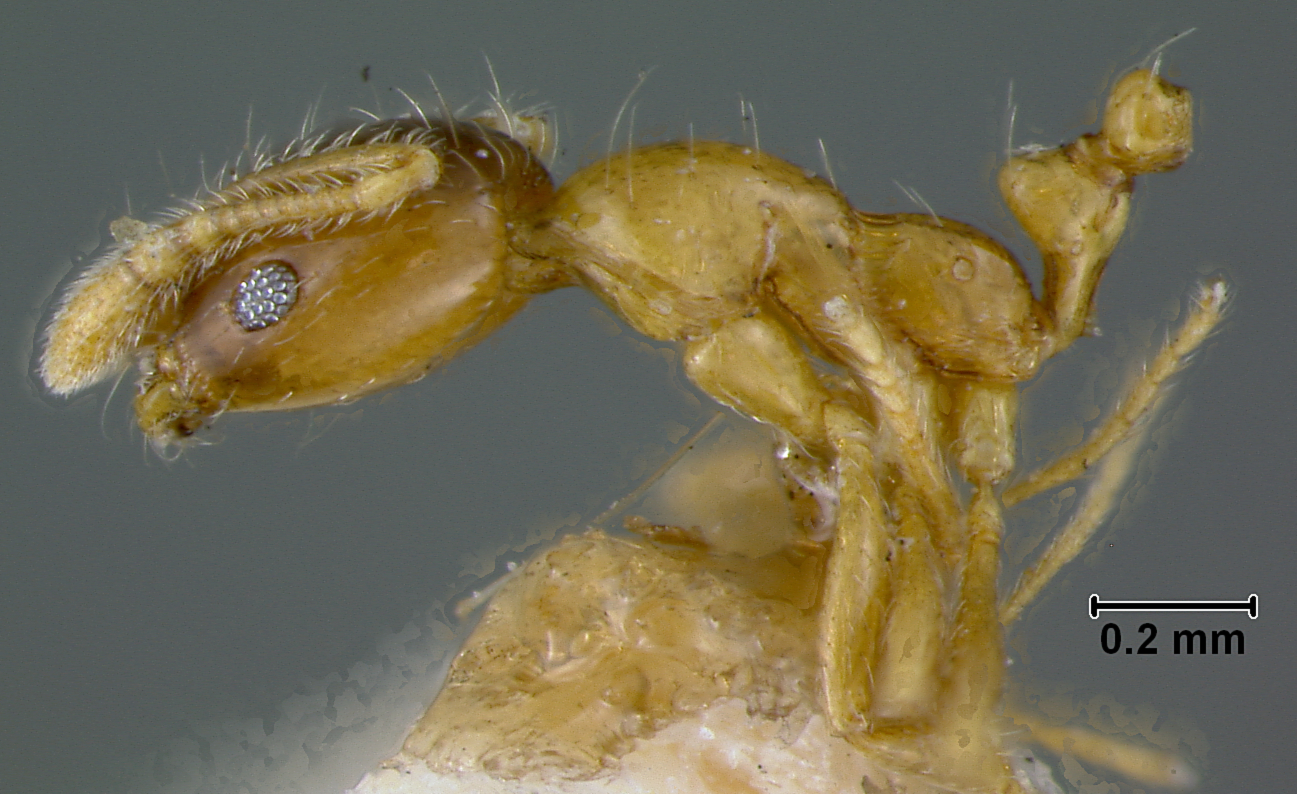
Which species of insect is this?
Monomorium crawleyi
